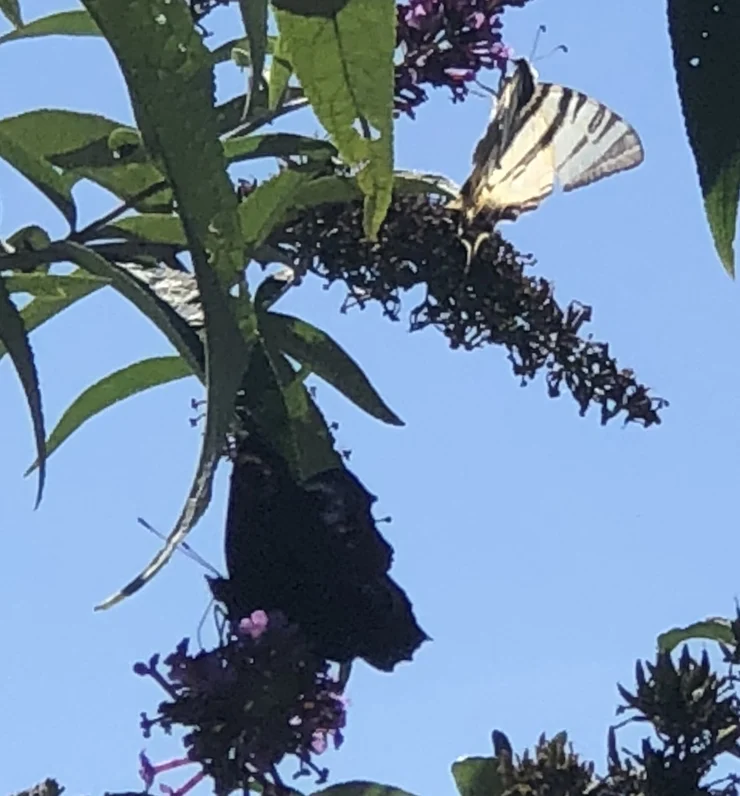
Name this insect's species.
Aglais io
